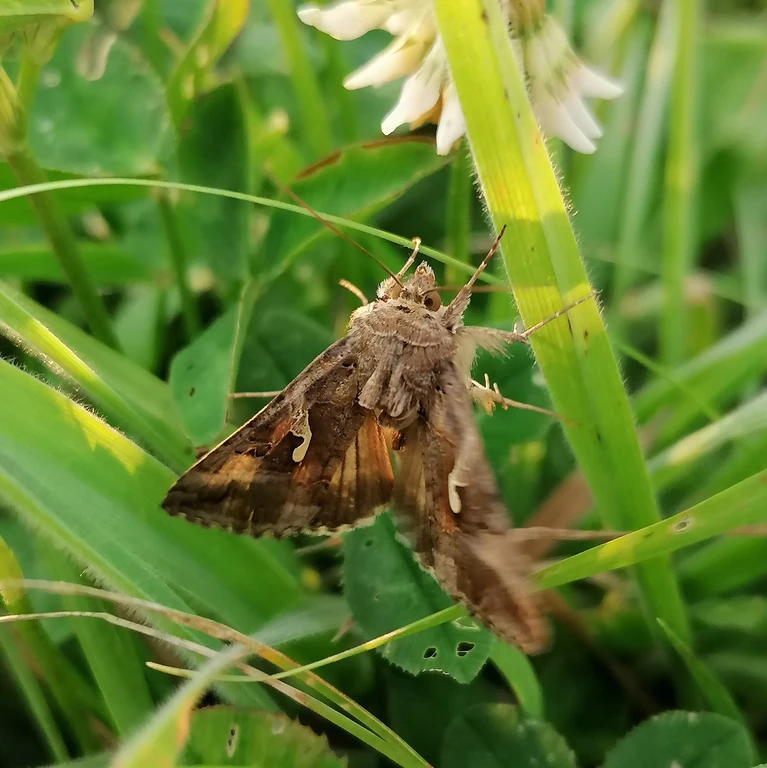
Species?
Autographa gamma
